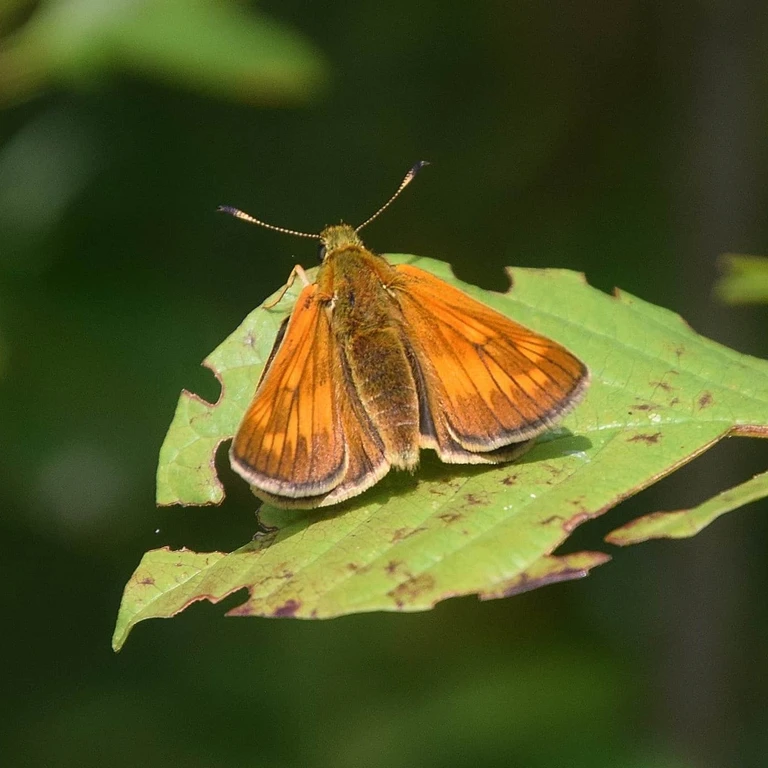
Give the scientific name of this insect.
Ochlodes sylvanus (also Ochlodes venata)
